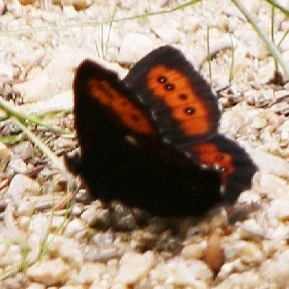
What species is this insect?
Erebia ligea
